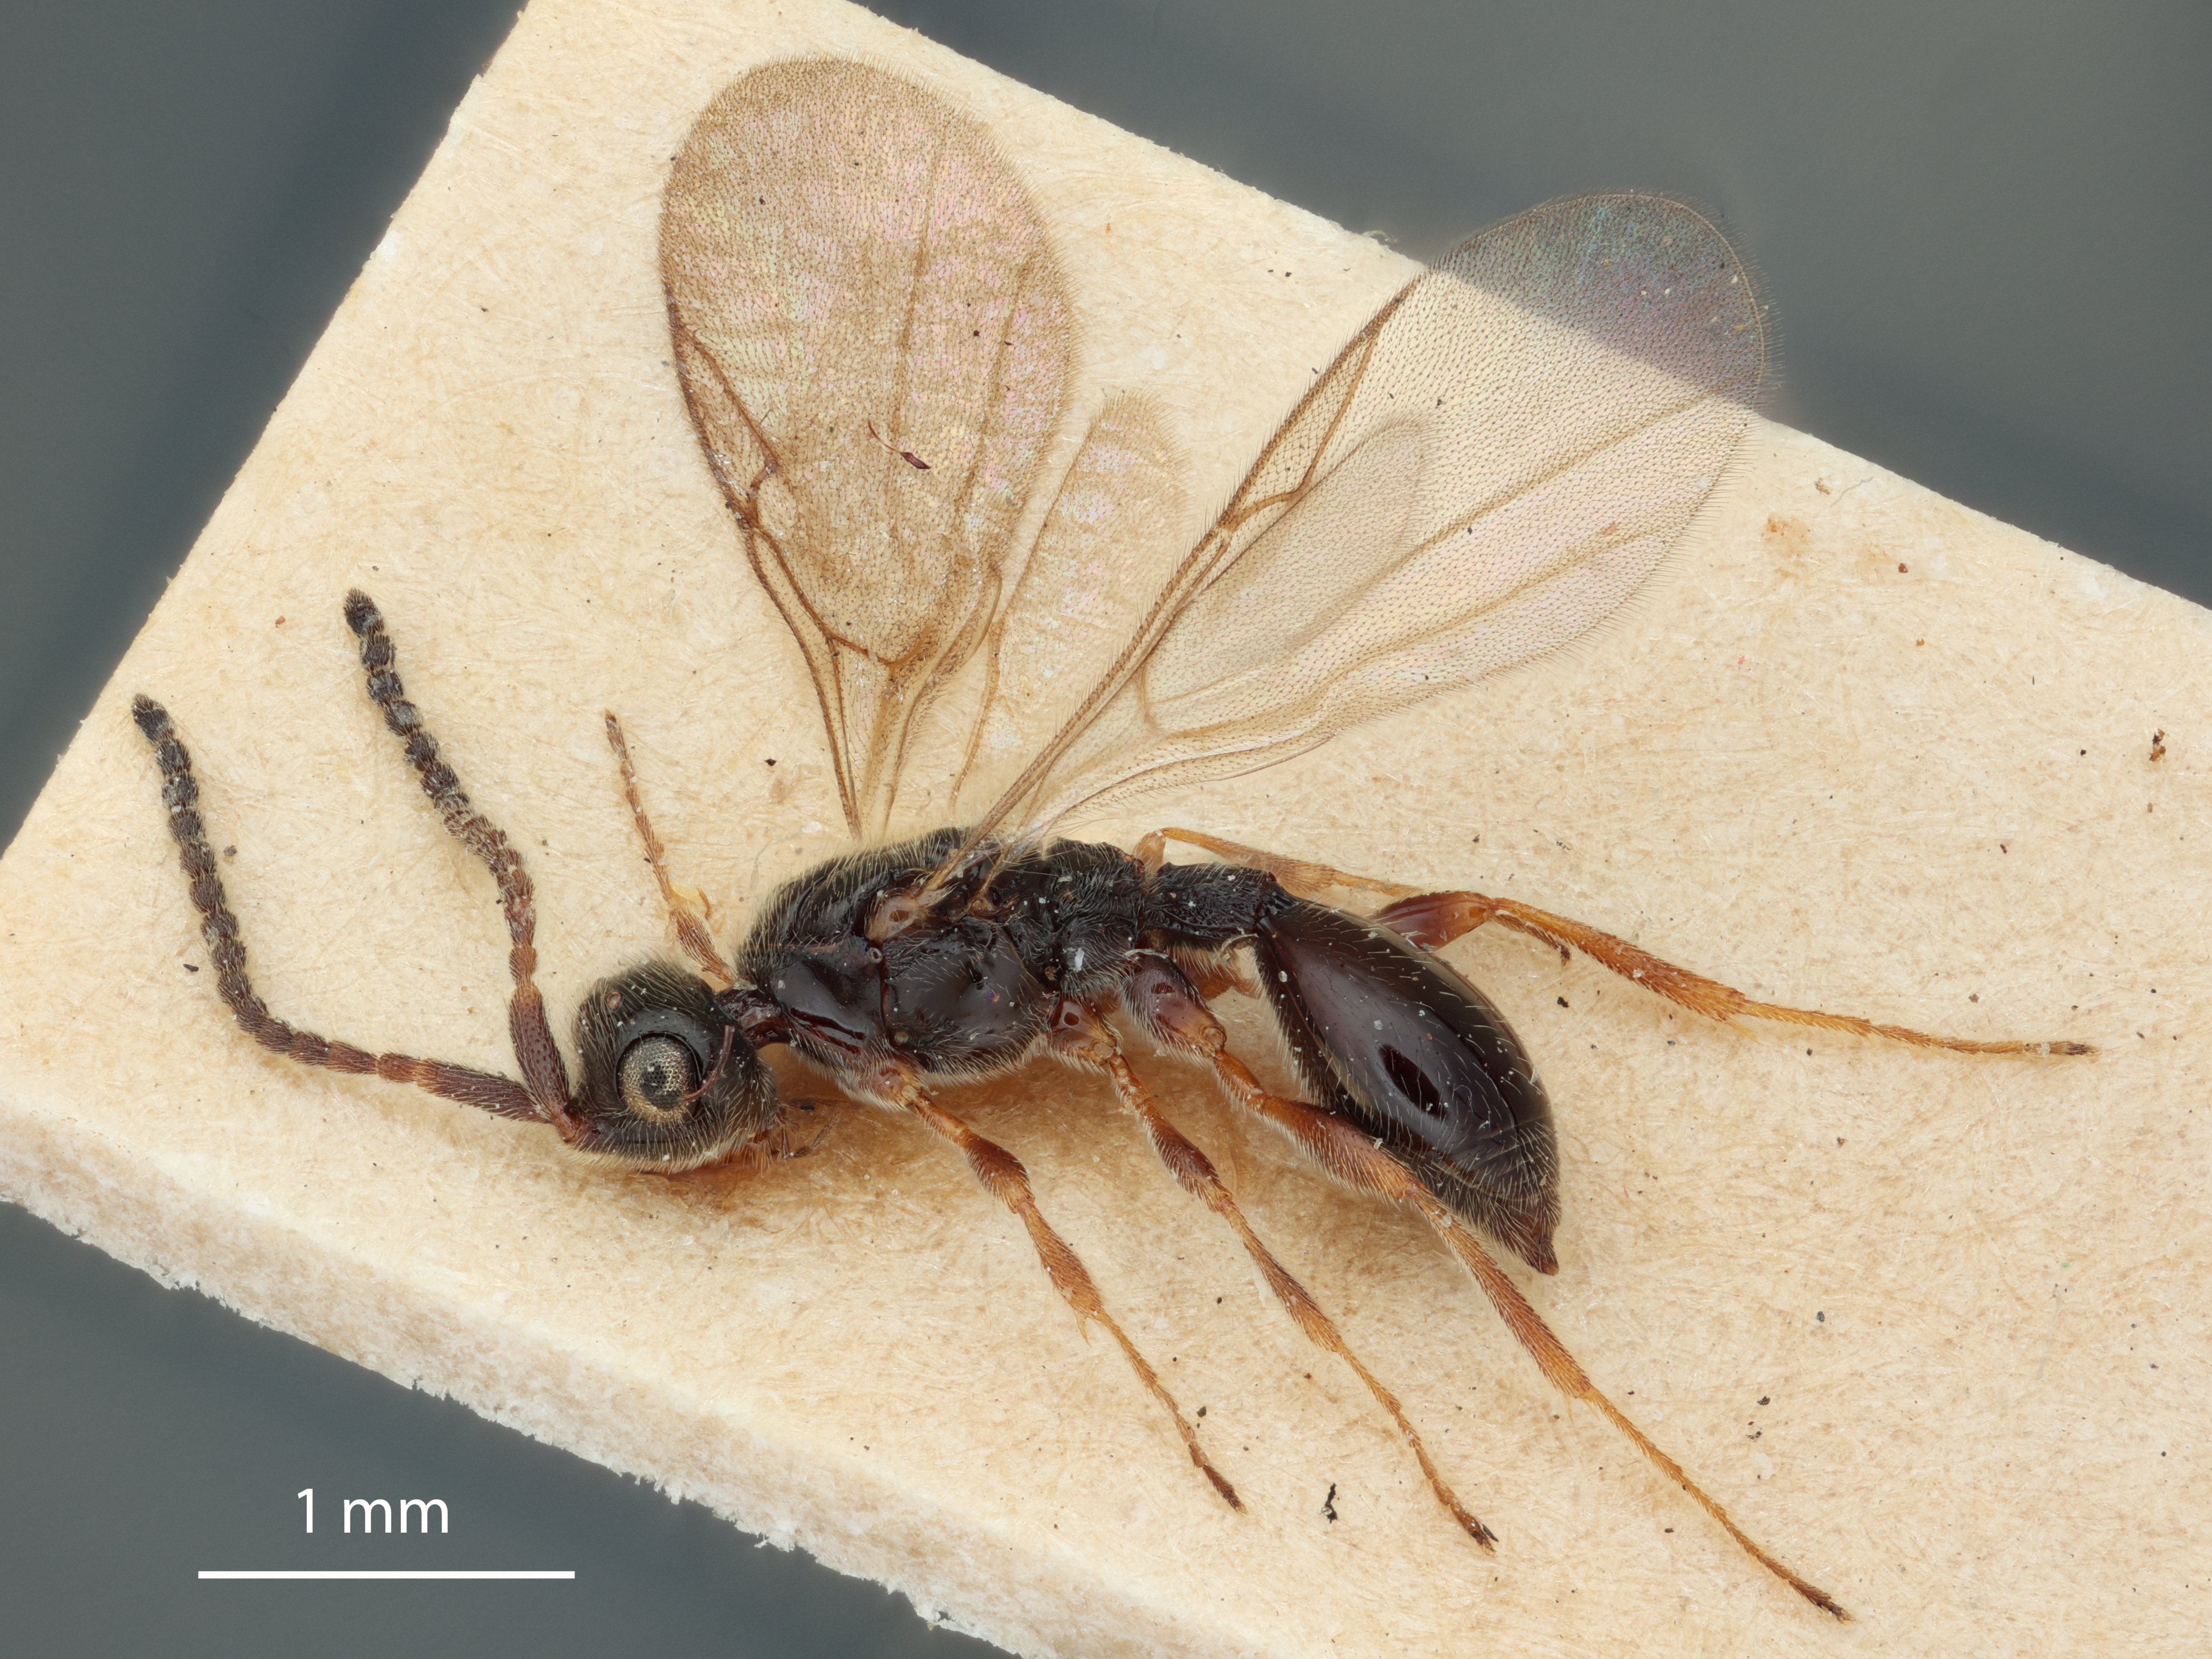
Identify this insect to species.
Pamis ione
